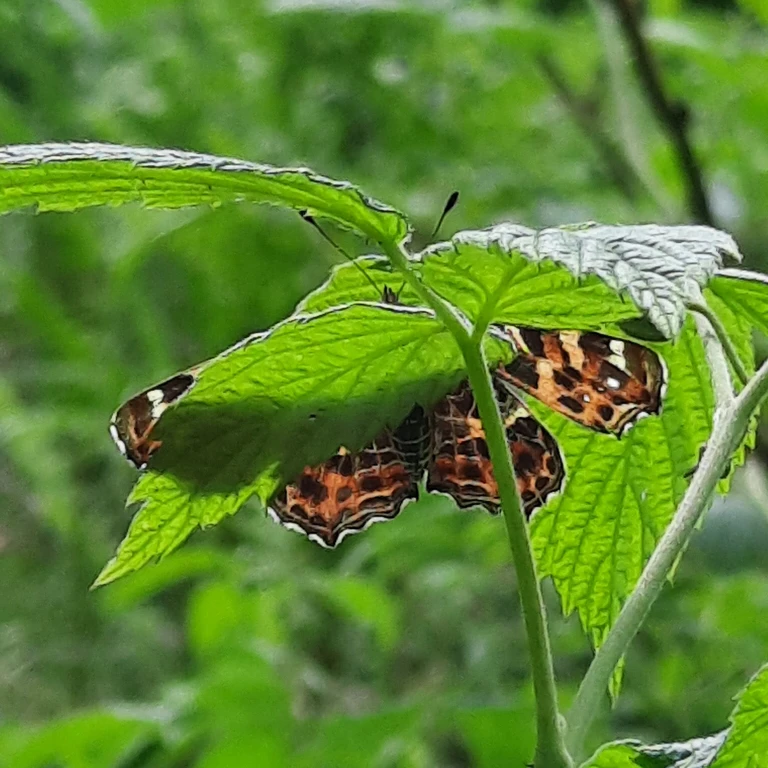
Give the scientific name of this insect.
Araschnia levana
